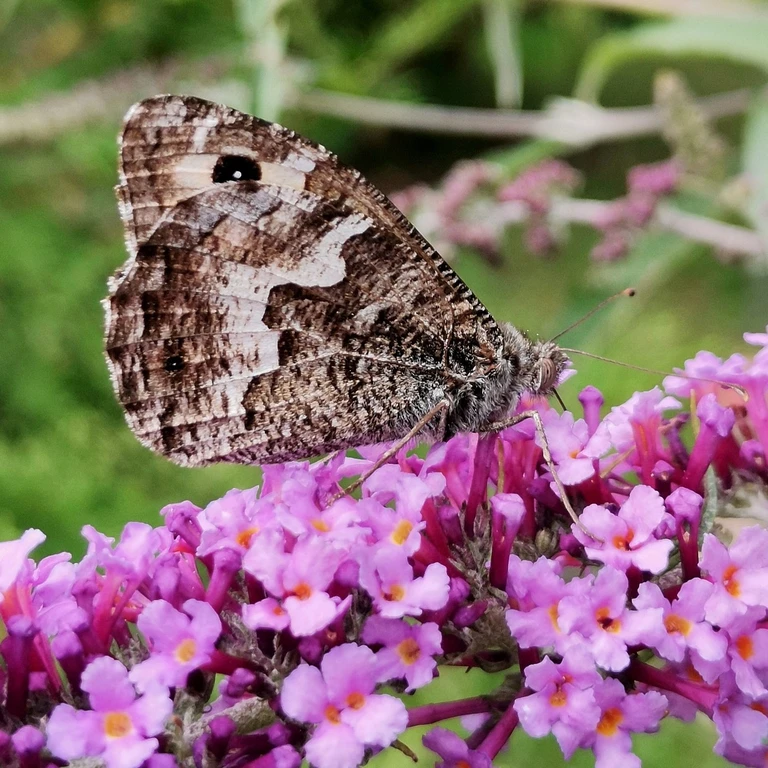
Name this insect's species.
Hipparchia semele
